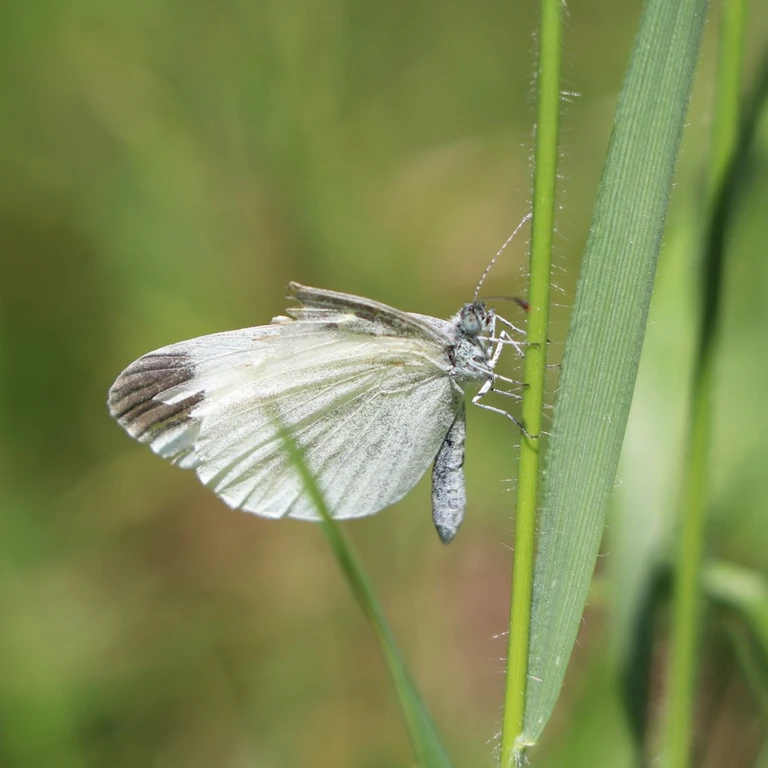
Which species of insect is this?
Leptidea sinapis/juvernica
